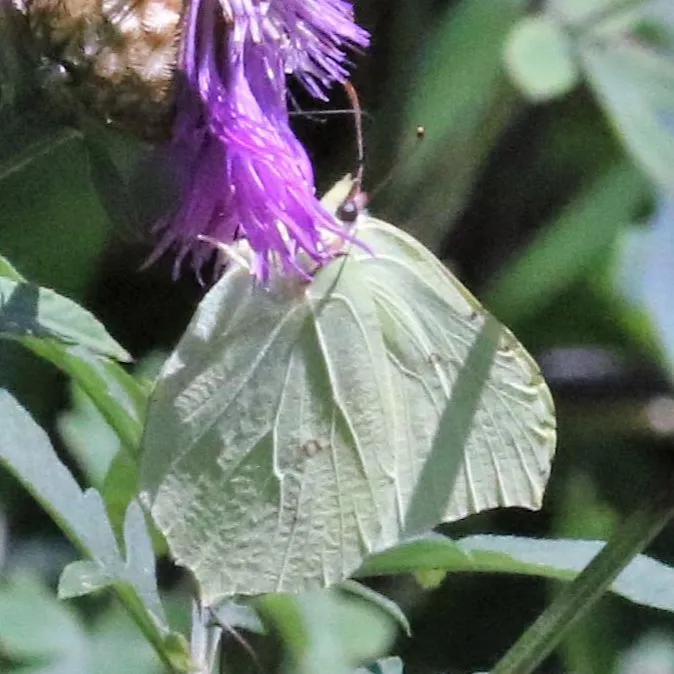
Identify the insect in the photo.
Gonepteryx rhamni
